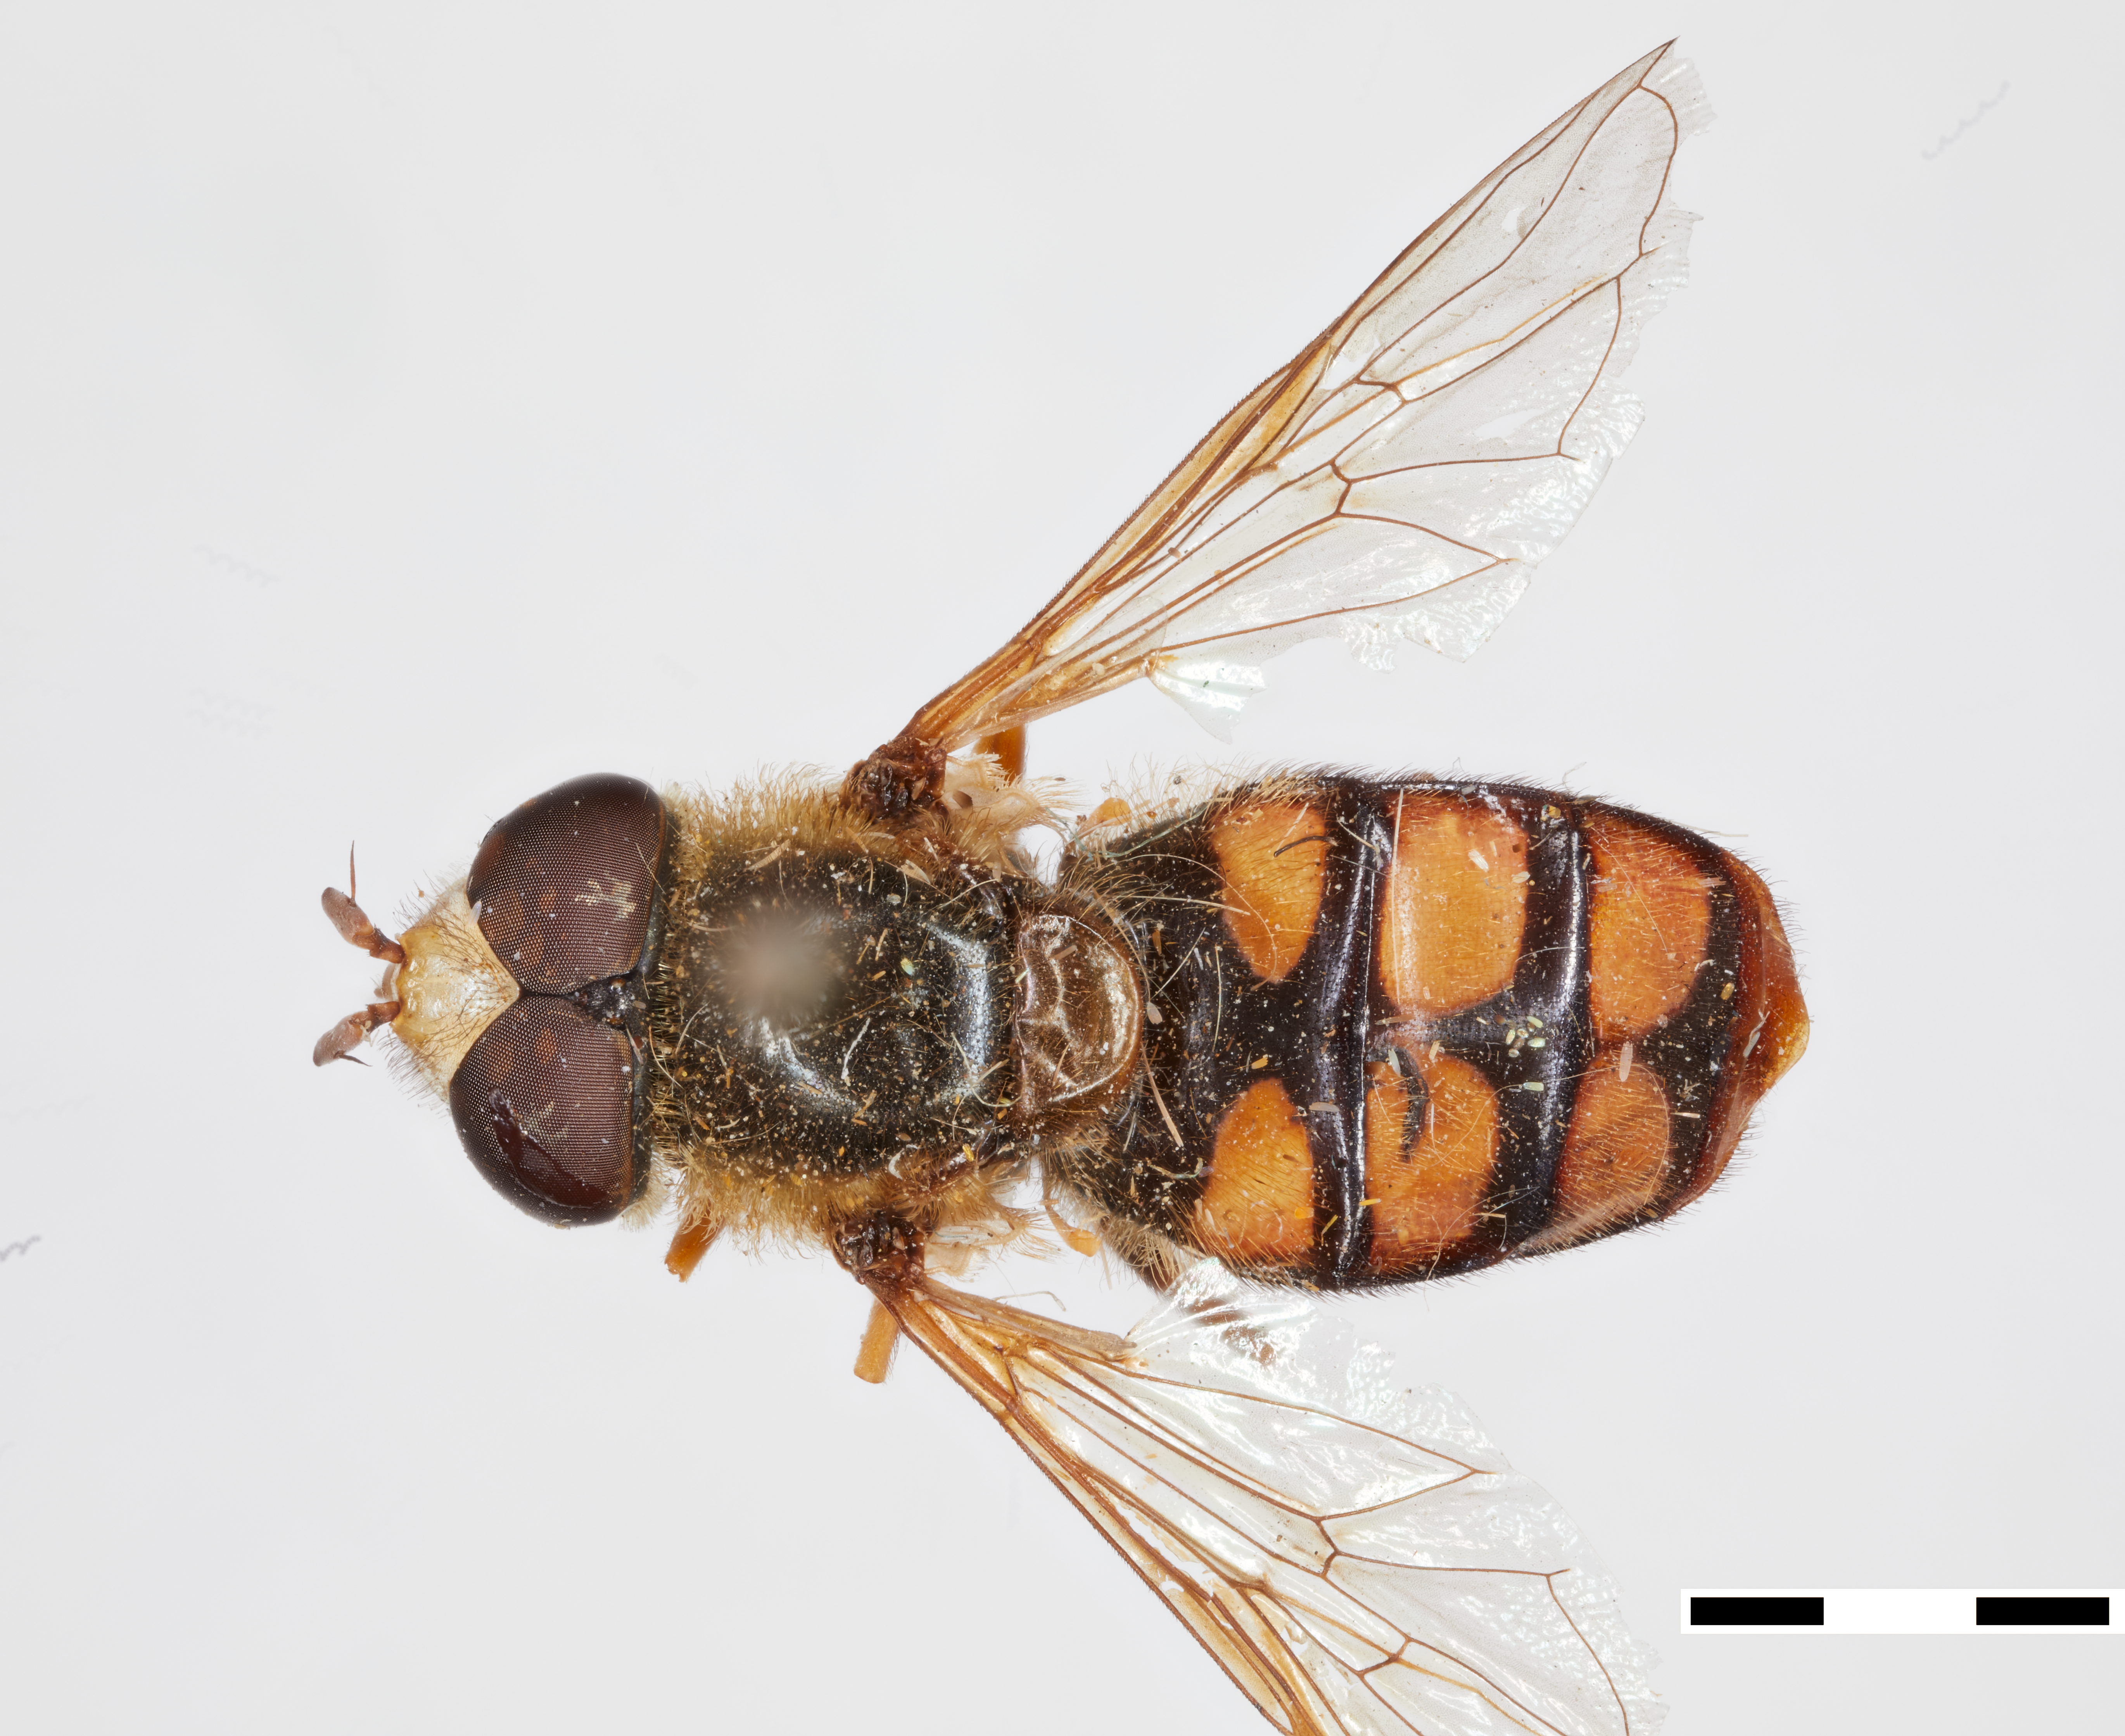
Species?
Eupeodes montivagus
